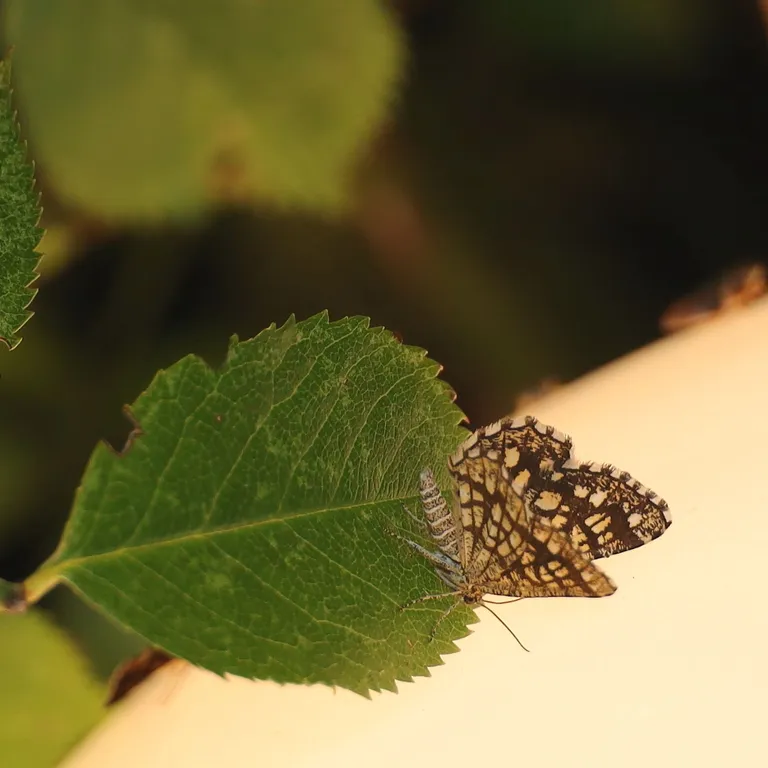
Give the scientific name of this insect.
Chiasmia clathrata
